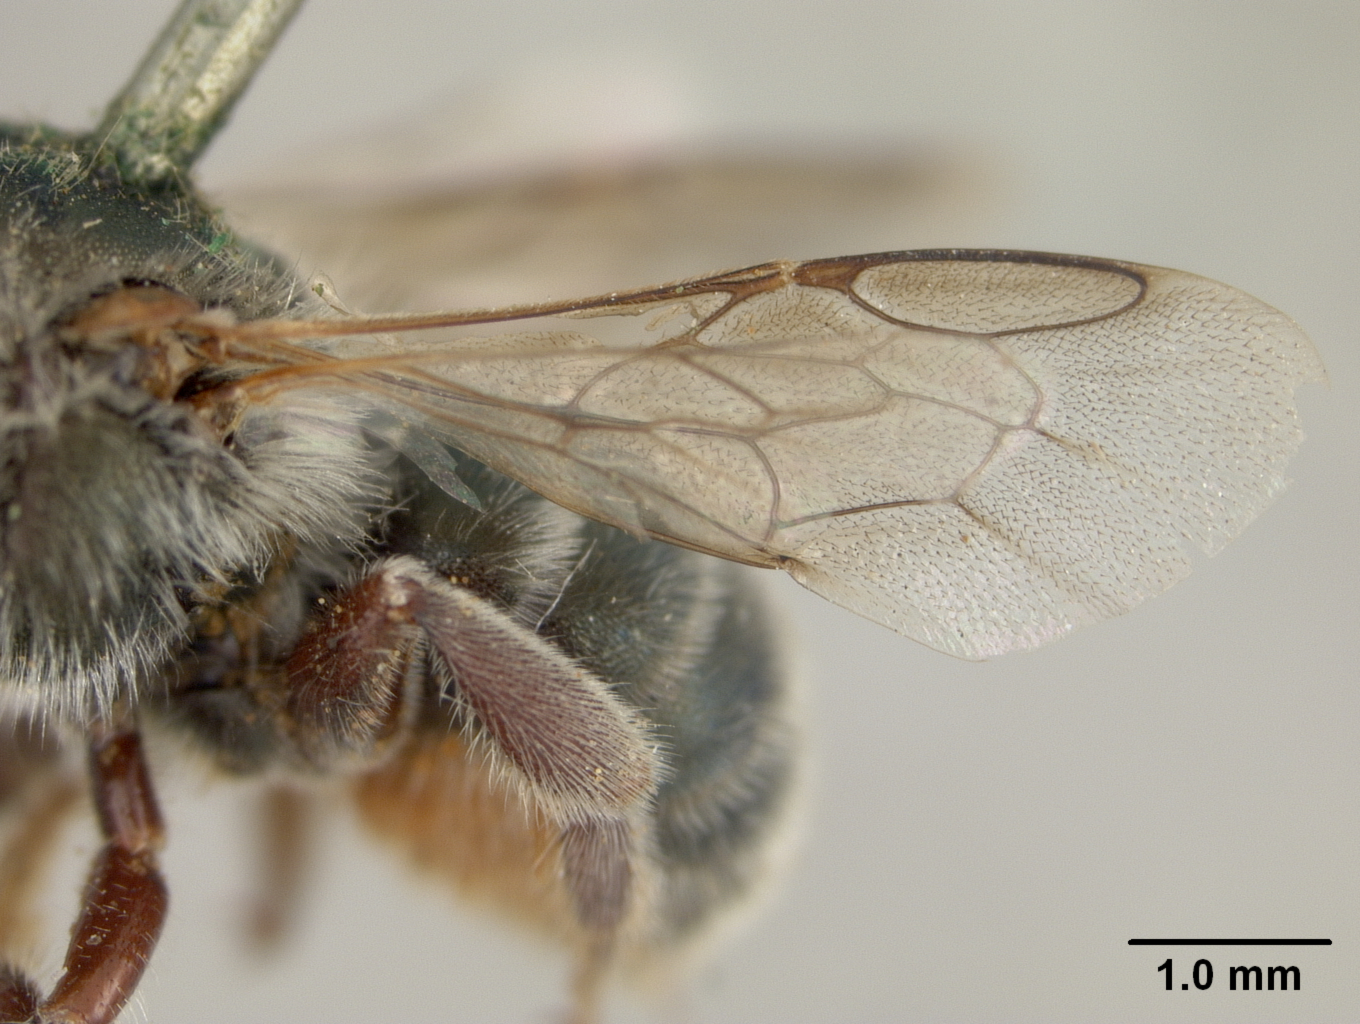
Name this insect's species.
Osmia titusi
